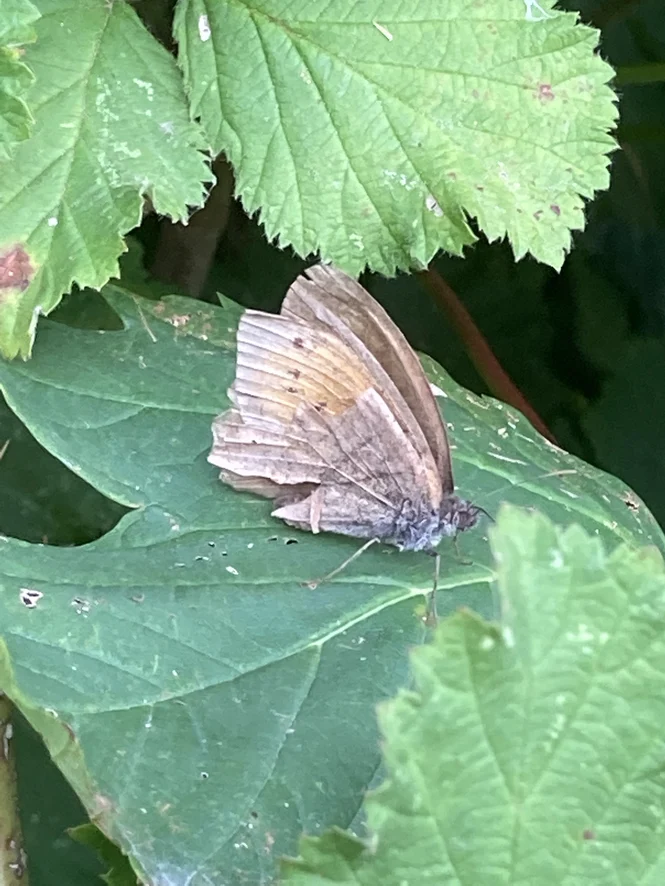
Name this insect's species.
Maniola jurtina
